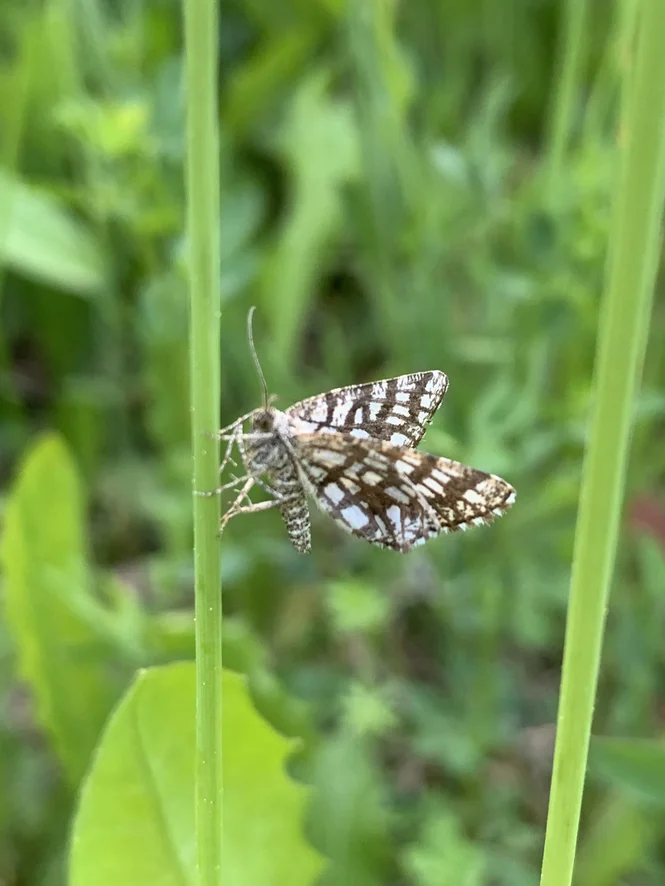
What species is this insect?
Chiasmia clathrata
